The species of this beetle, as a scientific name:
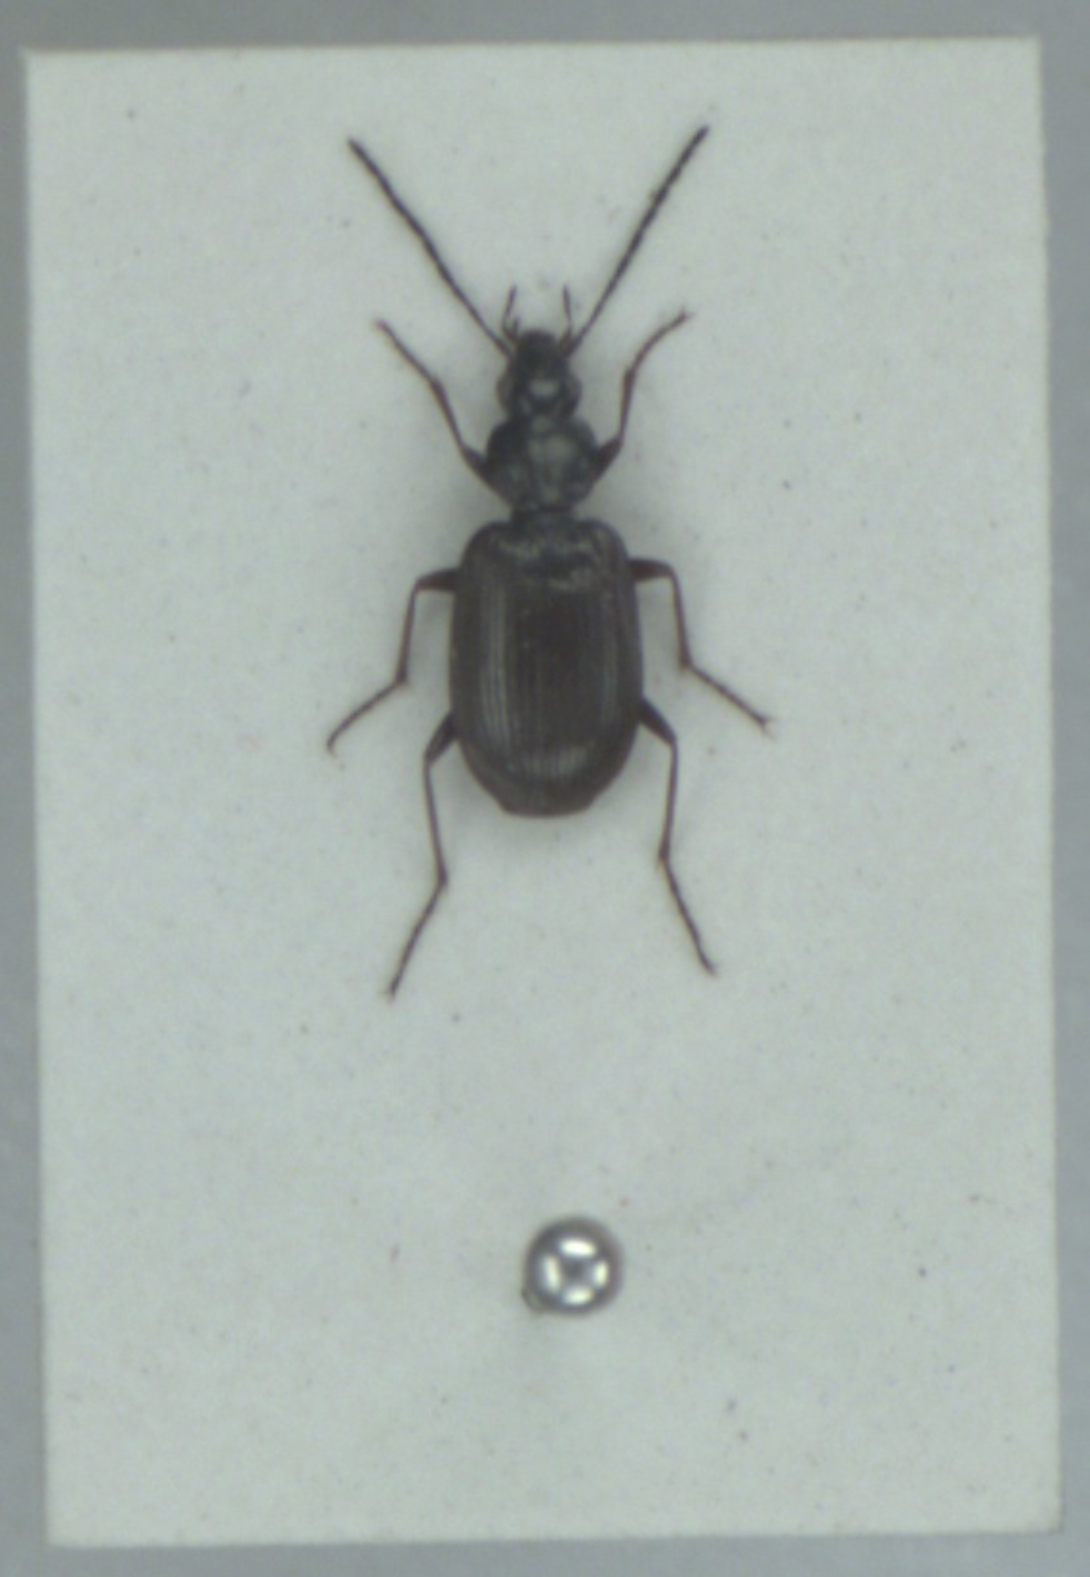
Agonum micans
